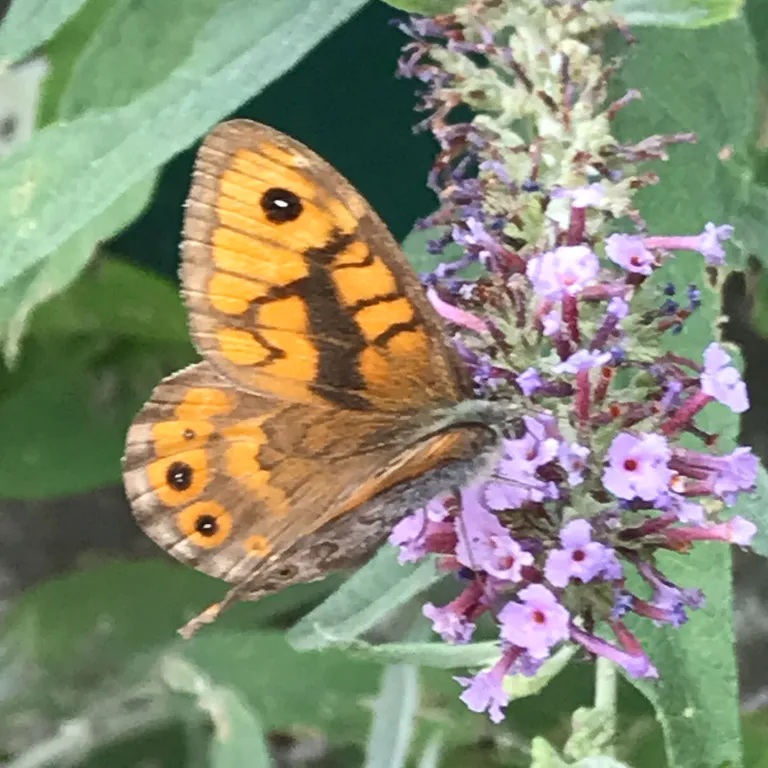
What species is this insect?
Lasiommata megera (also Pararge megera)
